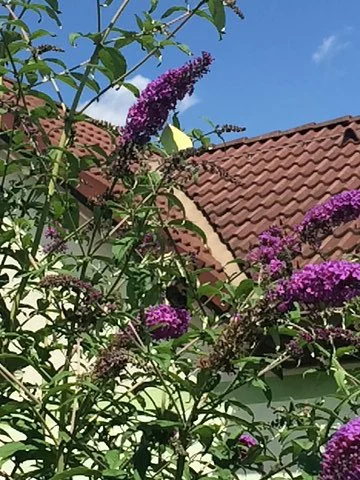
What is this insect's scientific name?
Gonepteryx rhamni
